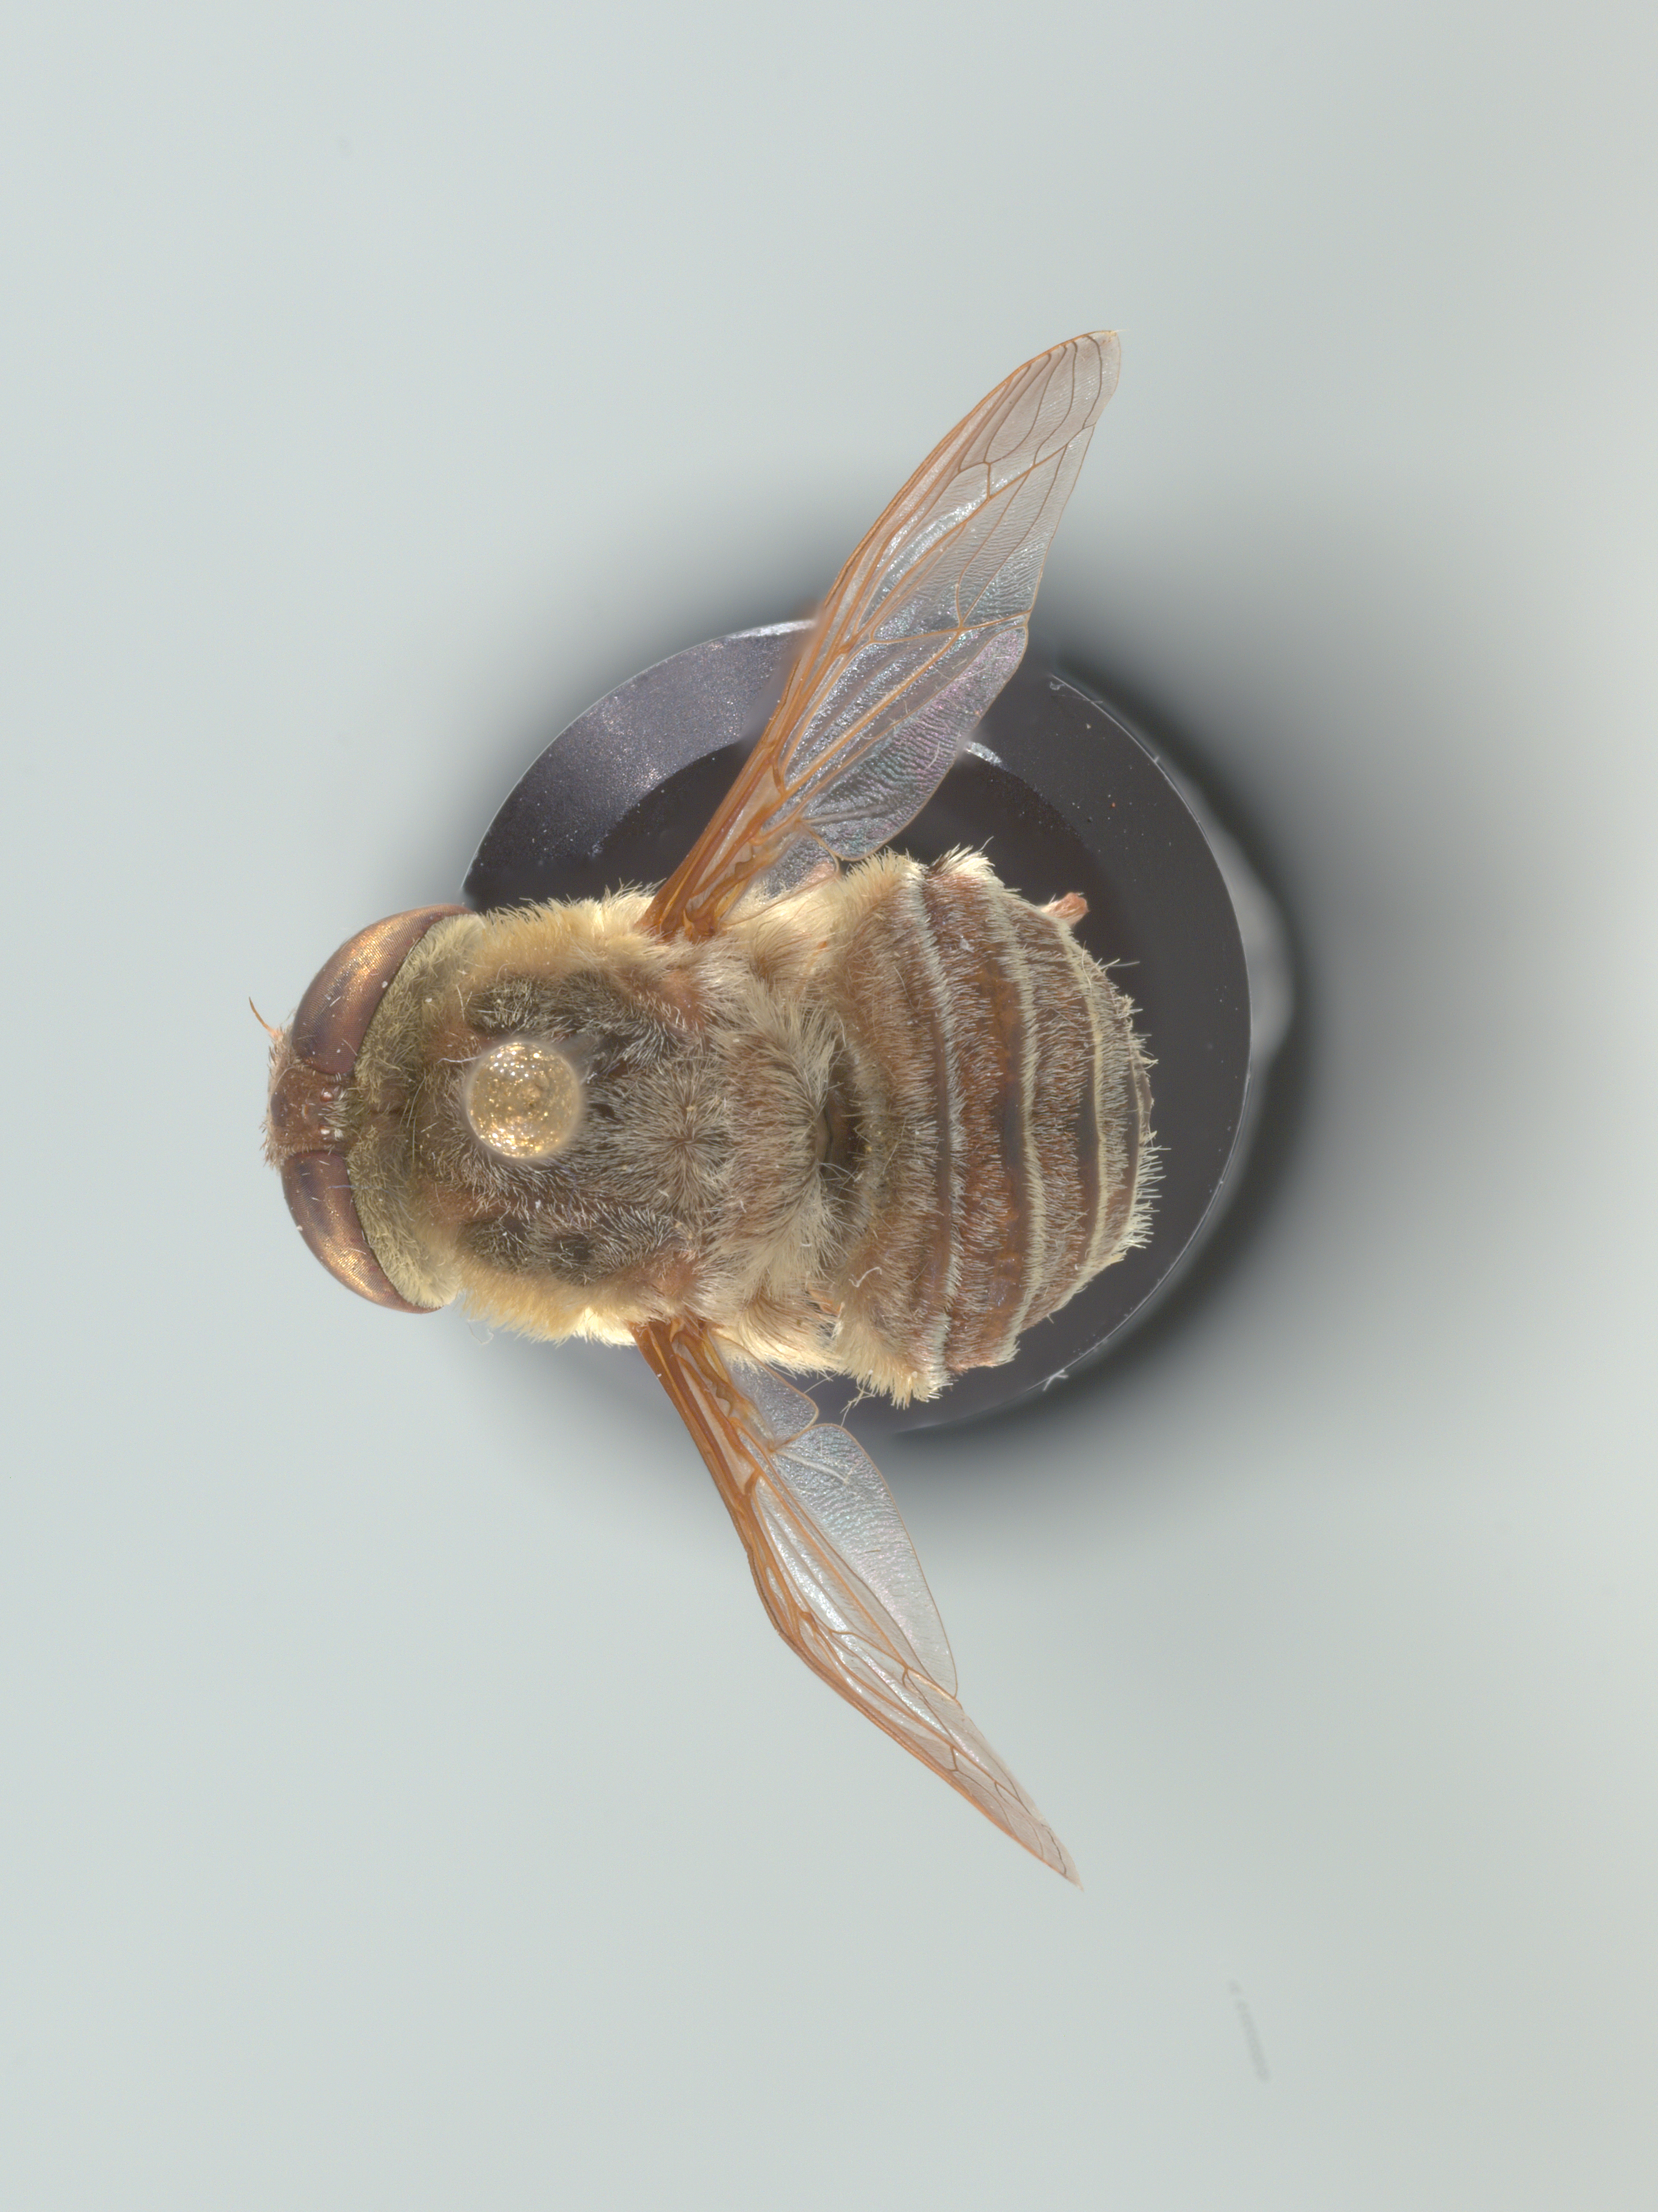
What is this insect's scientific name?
Neorhynchocephalus volaticus
